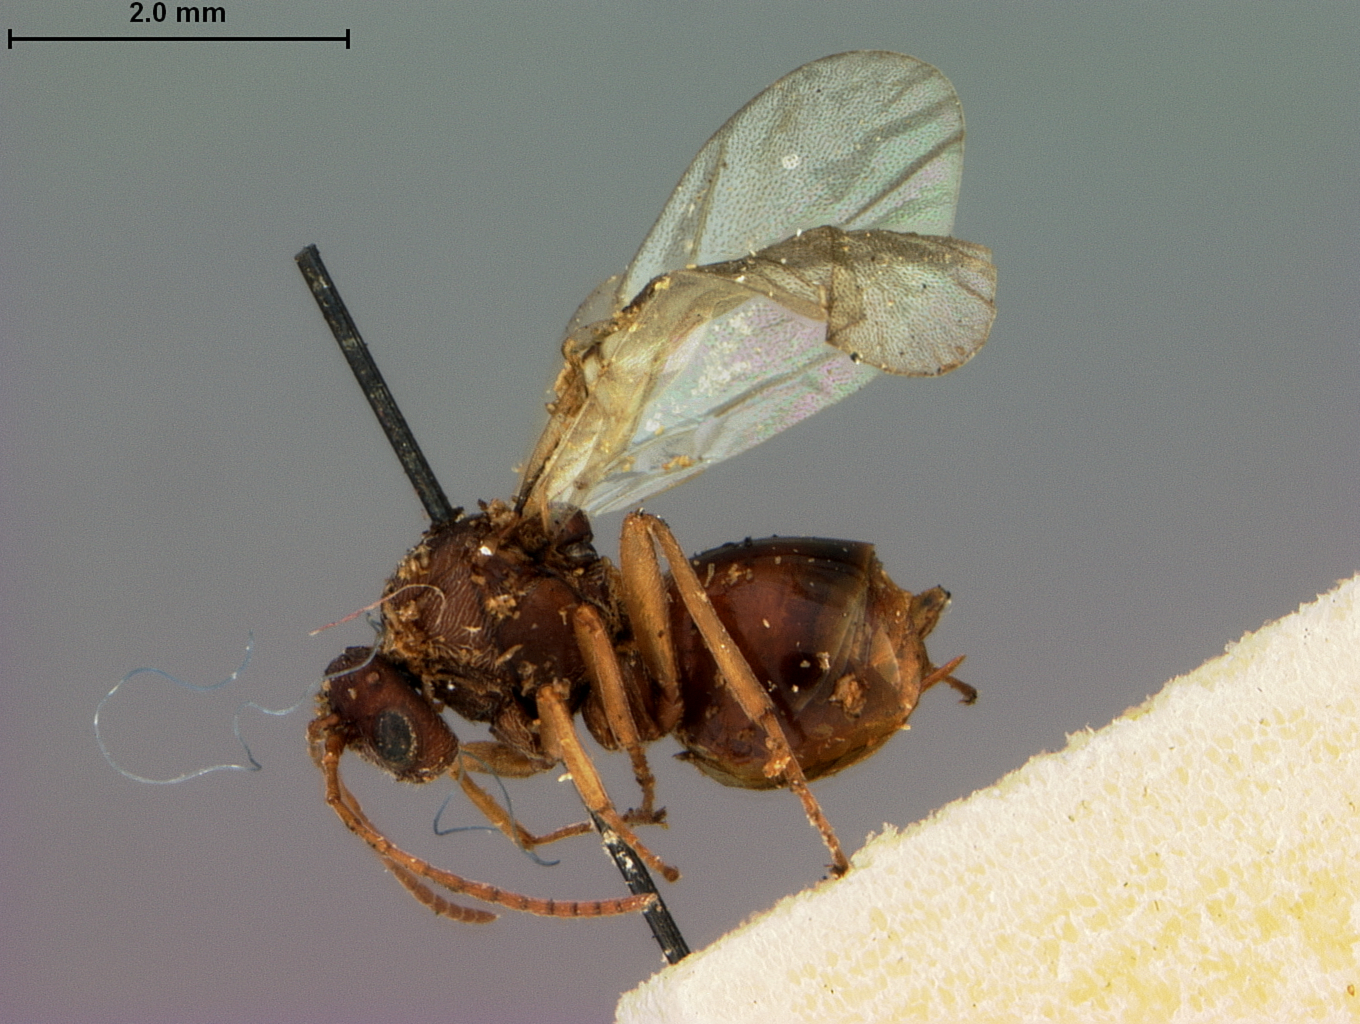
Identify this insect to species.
Andricus pacificus
